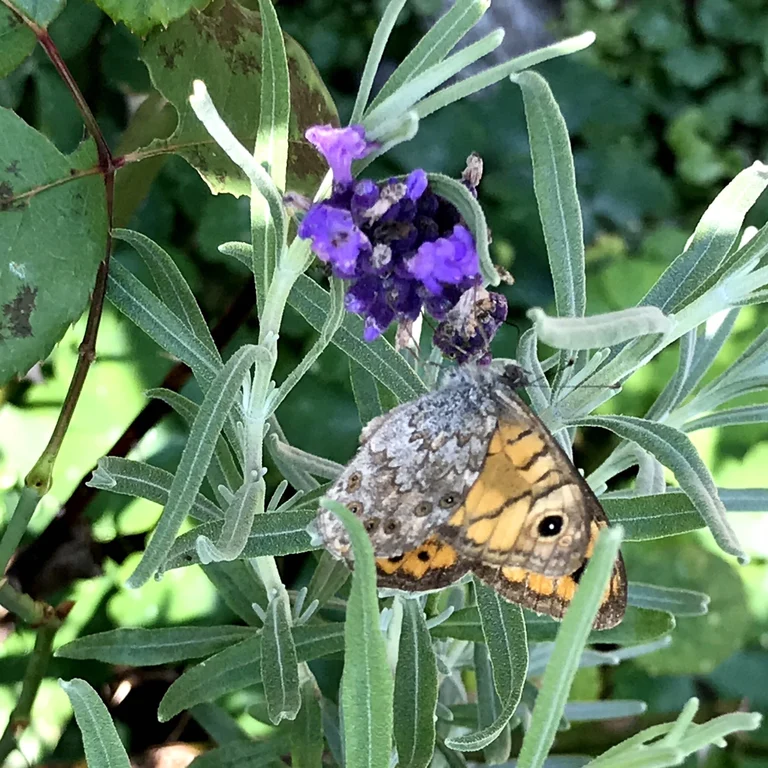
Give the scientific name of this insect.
Lasiommata megera (also Pararge megera)
